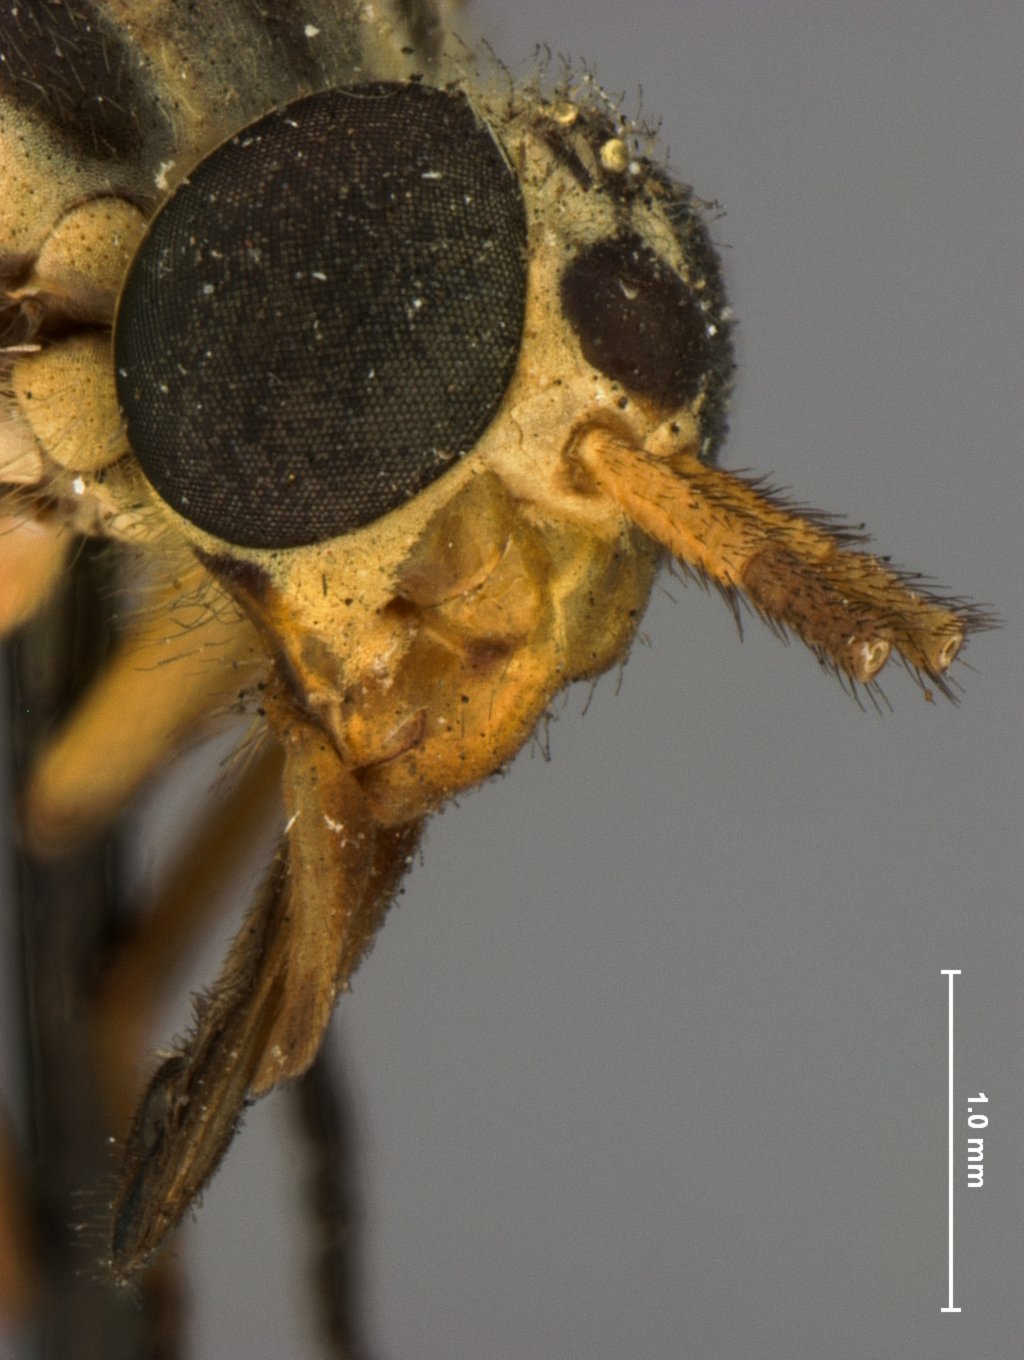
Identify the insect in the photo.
Chrysops bistellatus
